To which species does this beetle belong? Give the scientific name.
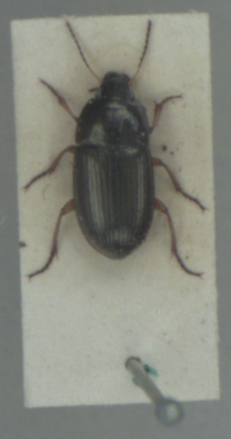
Amara familiaris
